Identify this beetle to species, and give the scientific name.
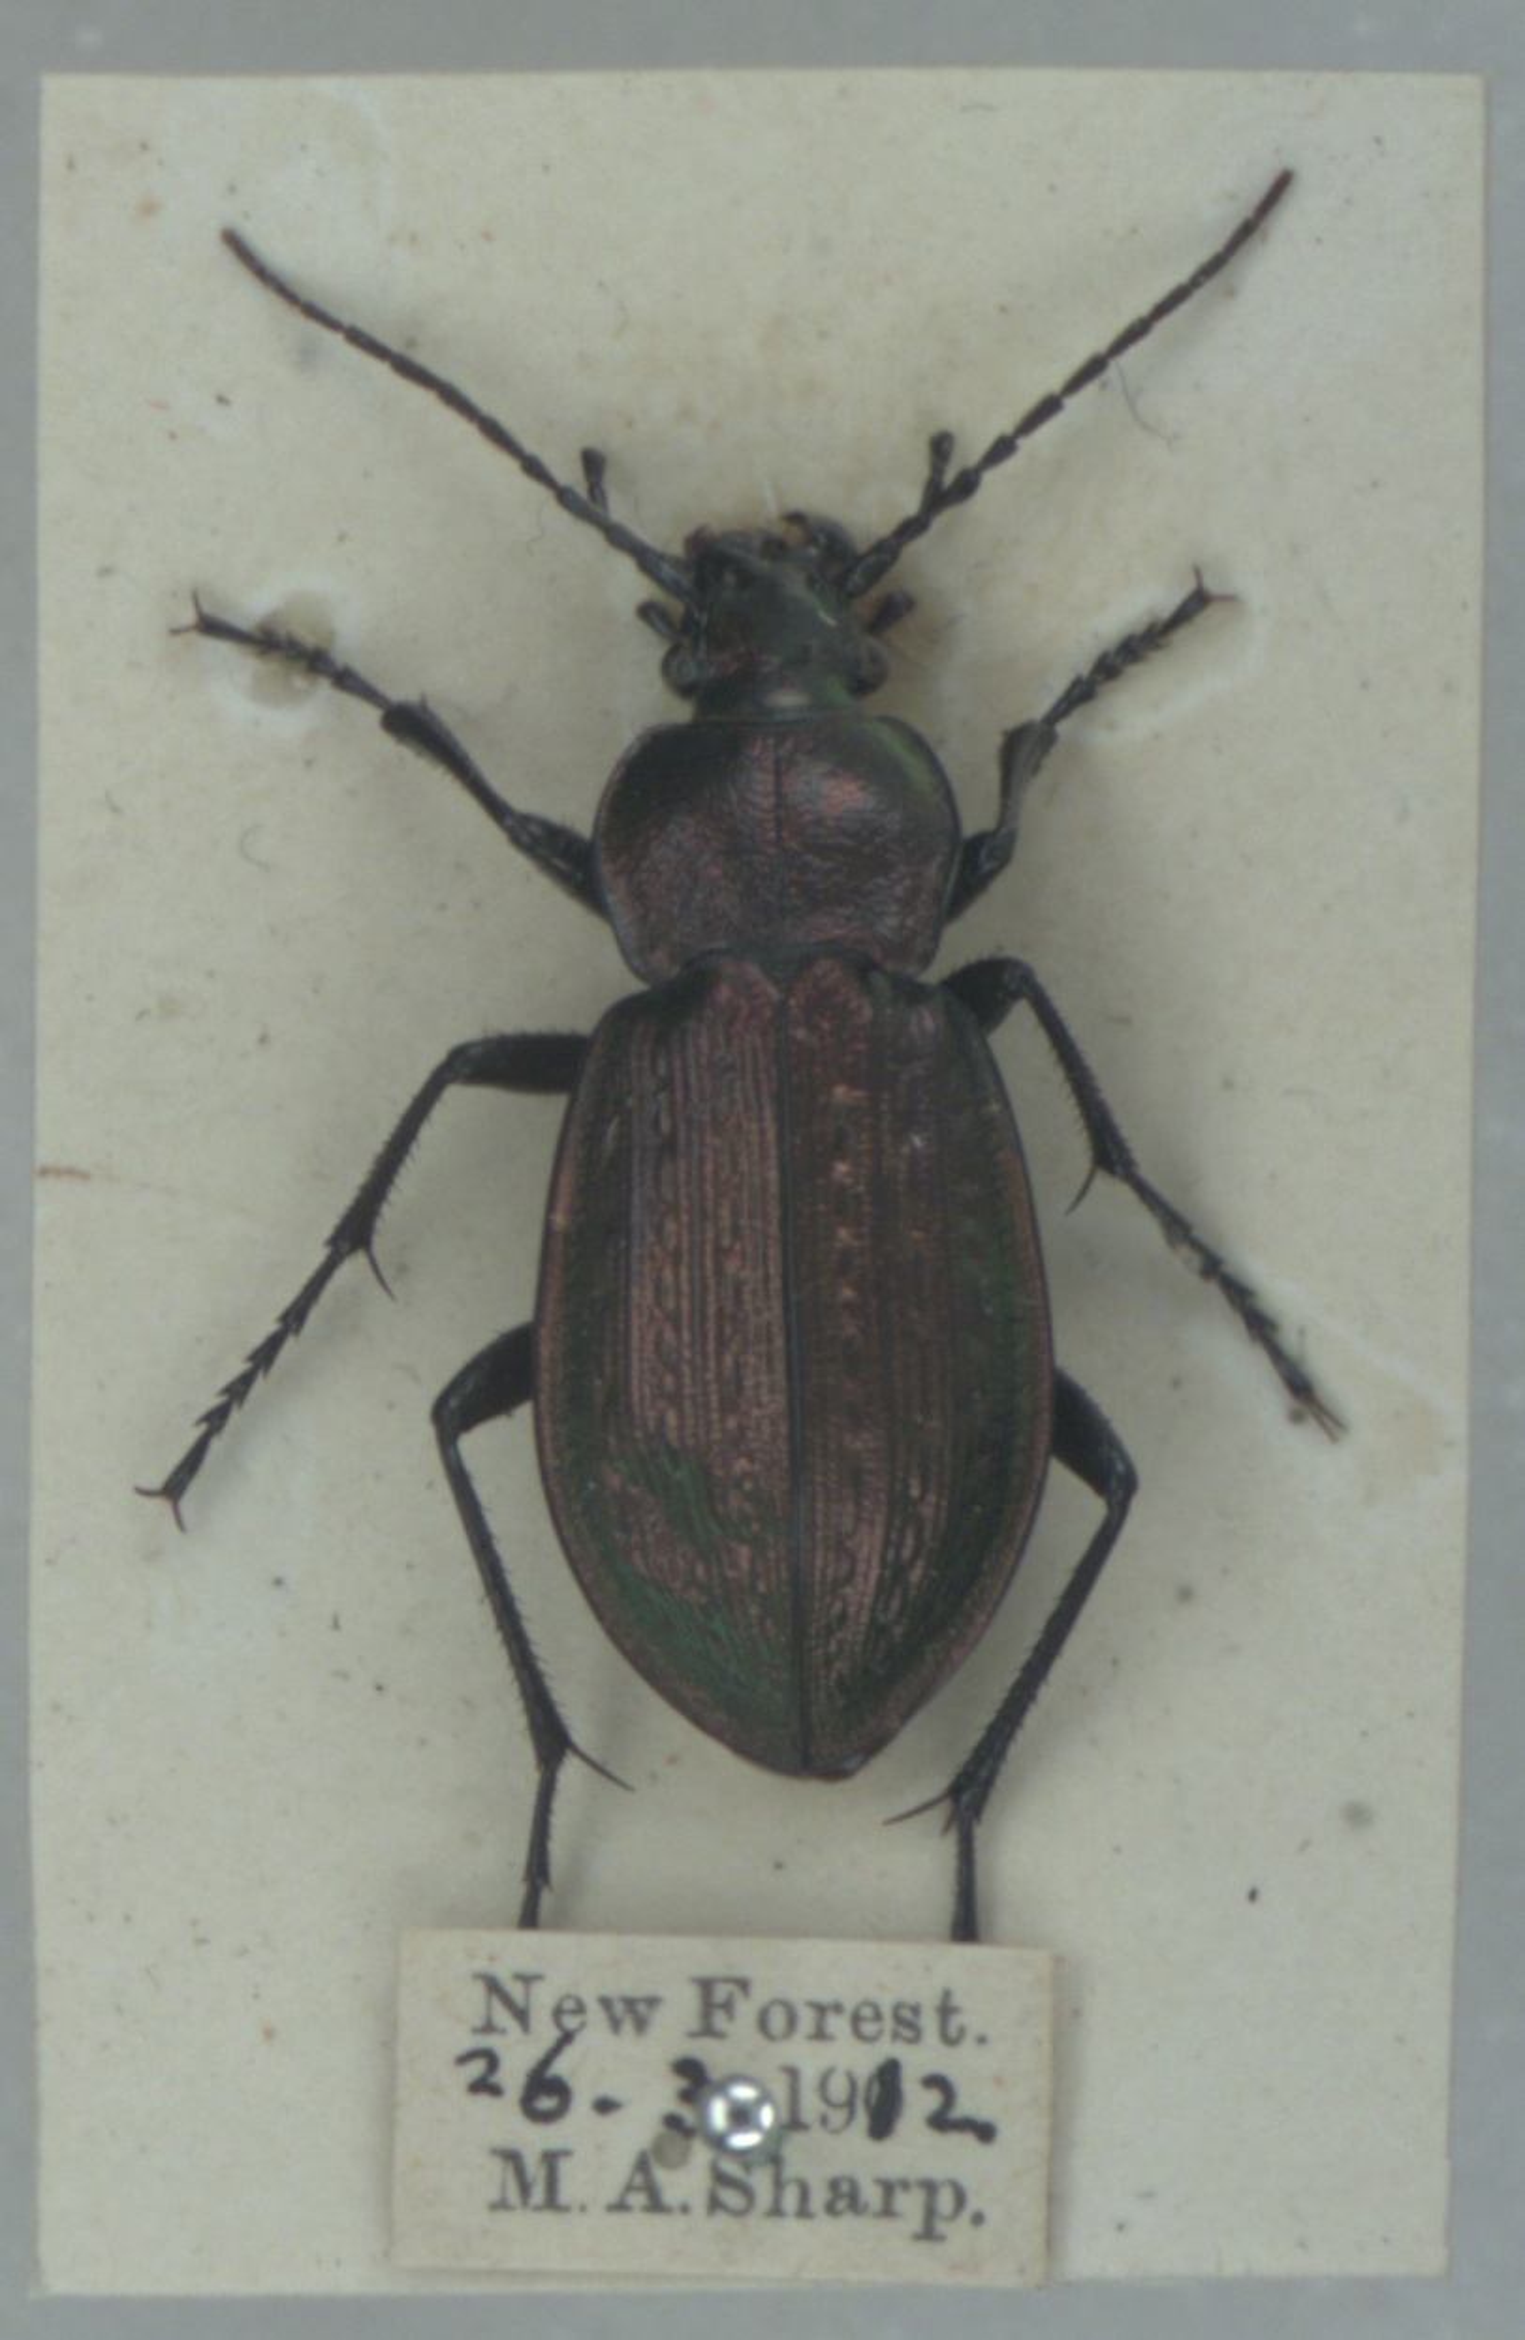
Carabus arvensis
